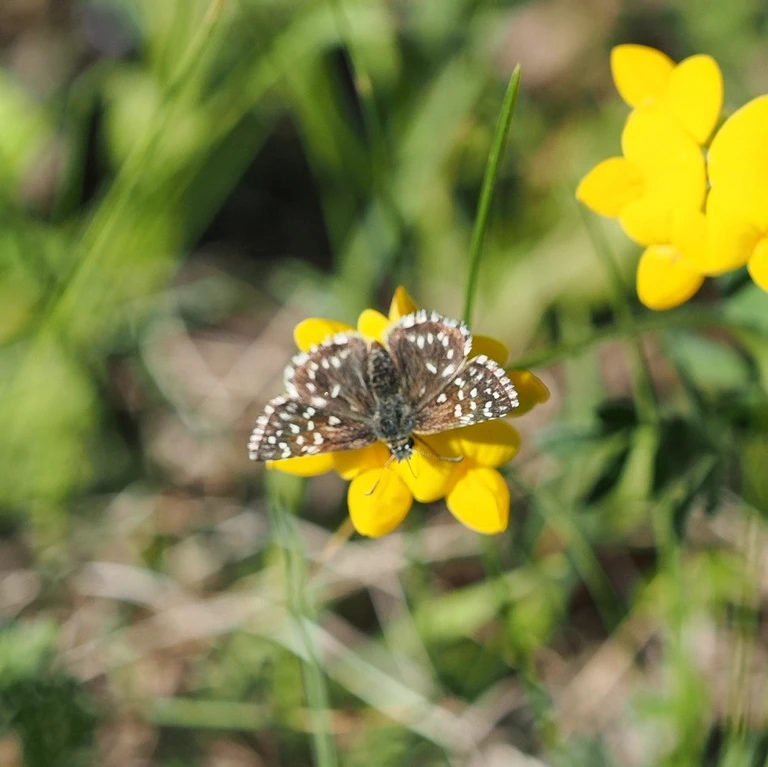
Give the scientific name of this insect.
Pyrgus malvae
